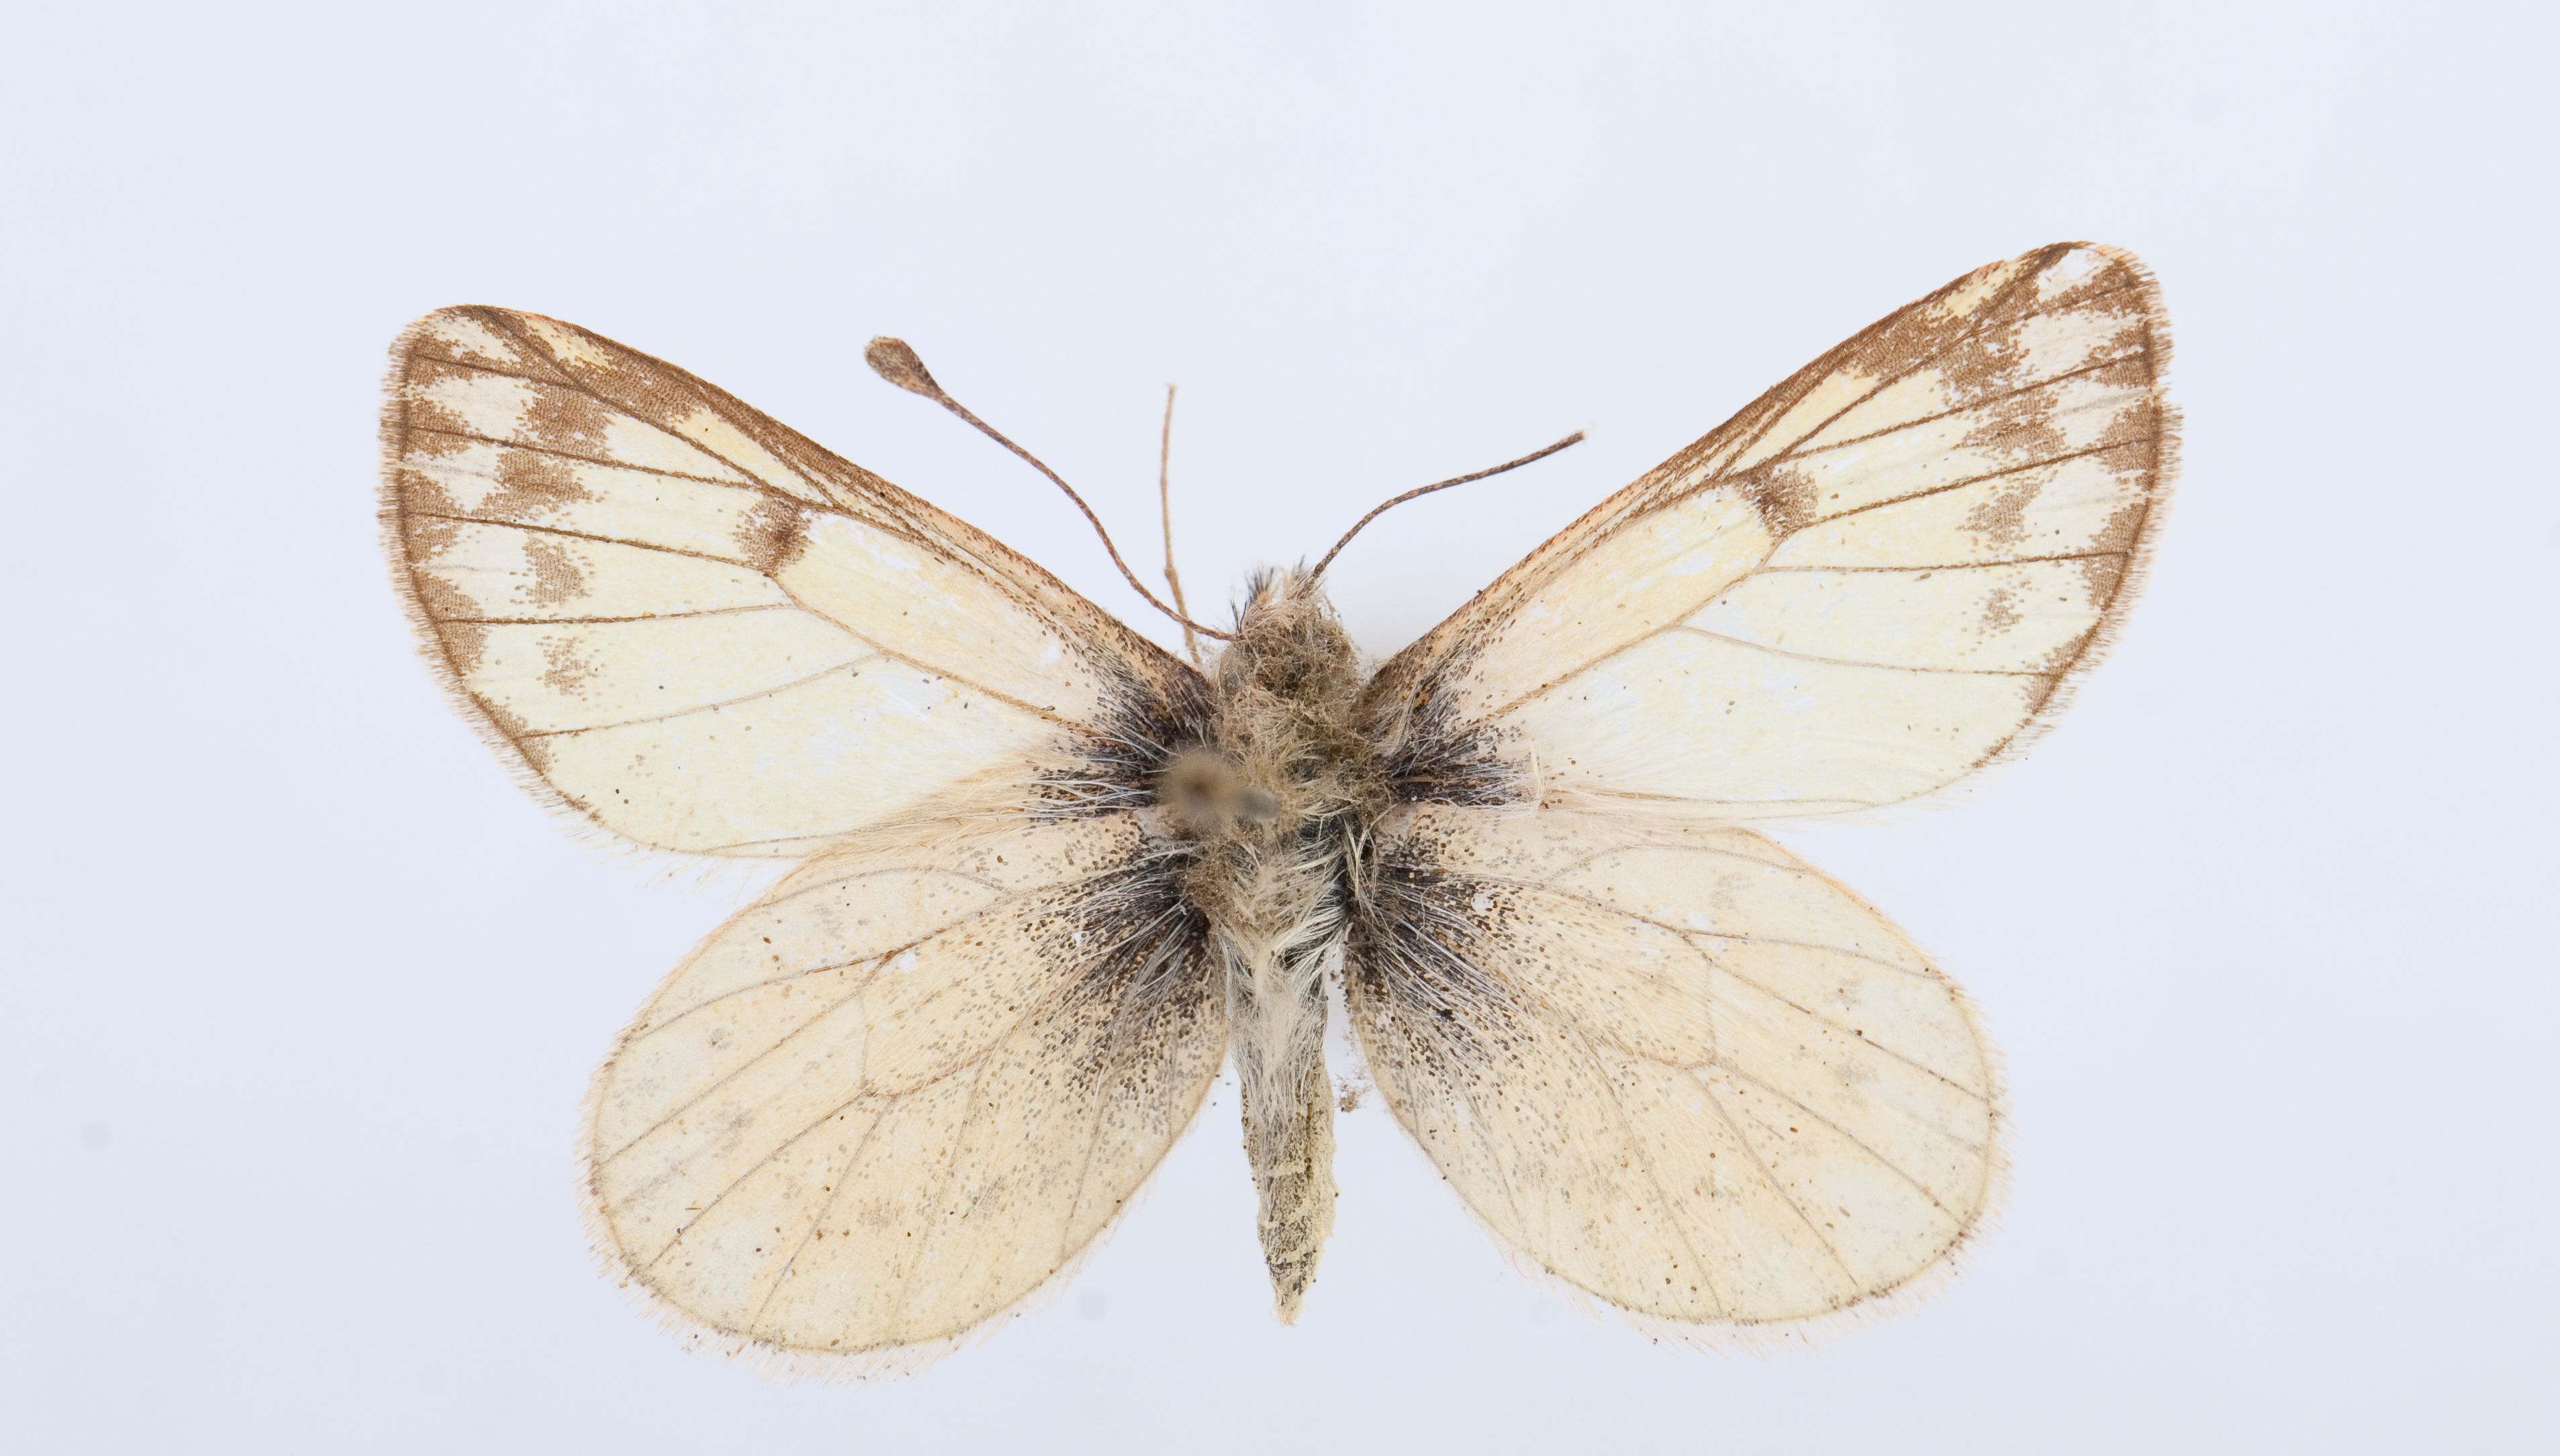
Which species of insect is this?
Pierphulia rosea
